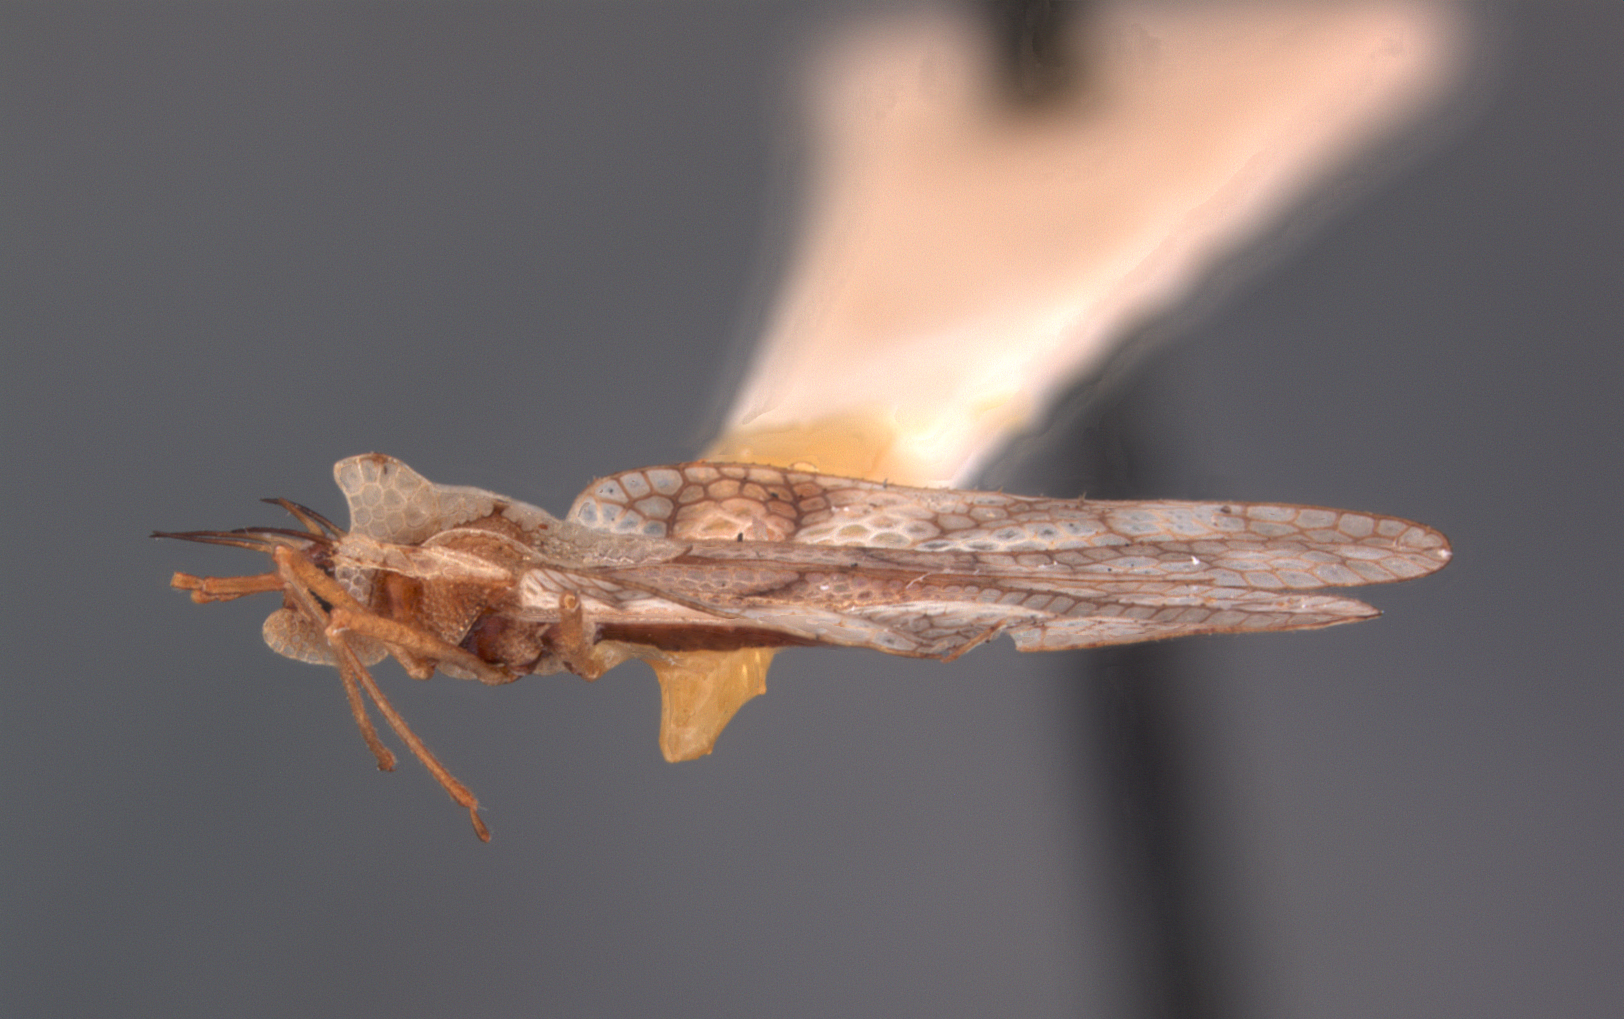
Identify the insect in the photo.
Leptodictya galerita
